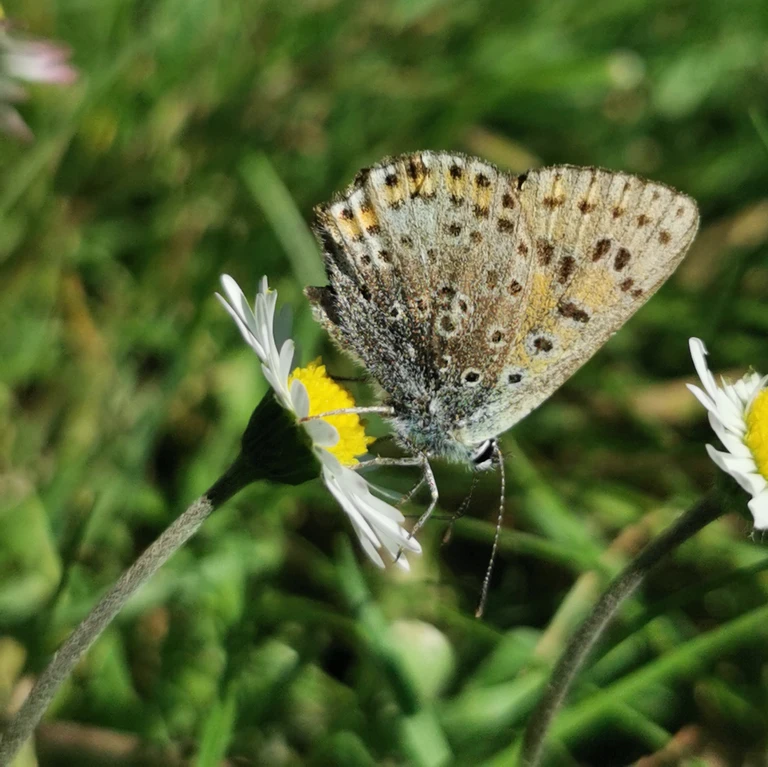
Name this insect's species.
Lycaena tityrus (also Loweia tityrus)
